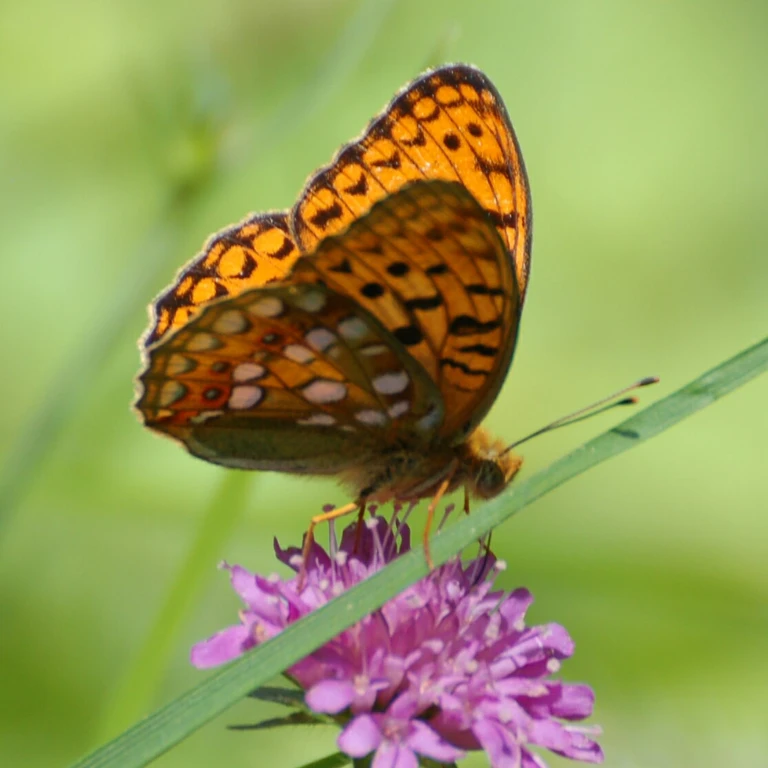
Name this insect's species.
Fabriciana adippe
